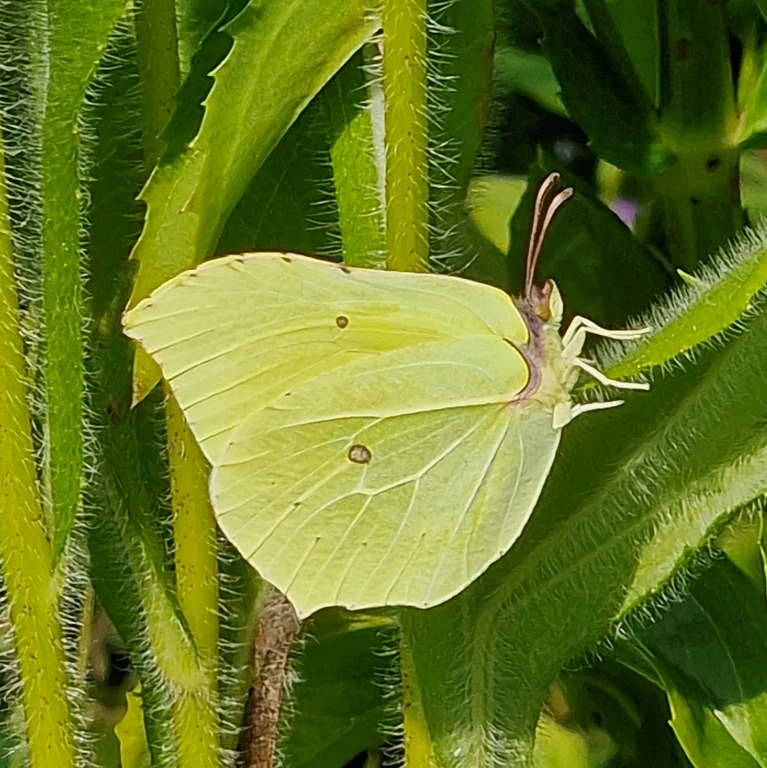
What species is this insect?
Gonepteryx rhamni
